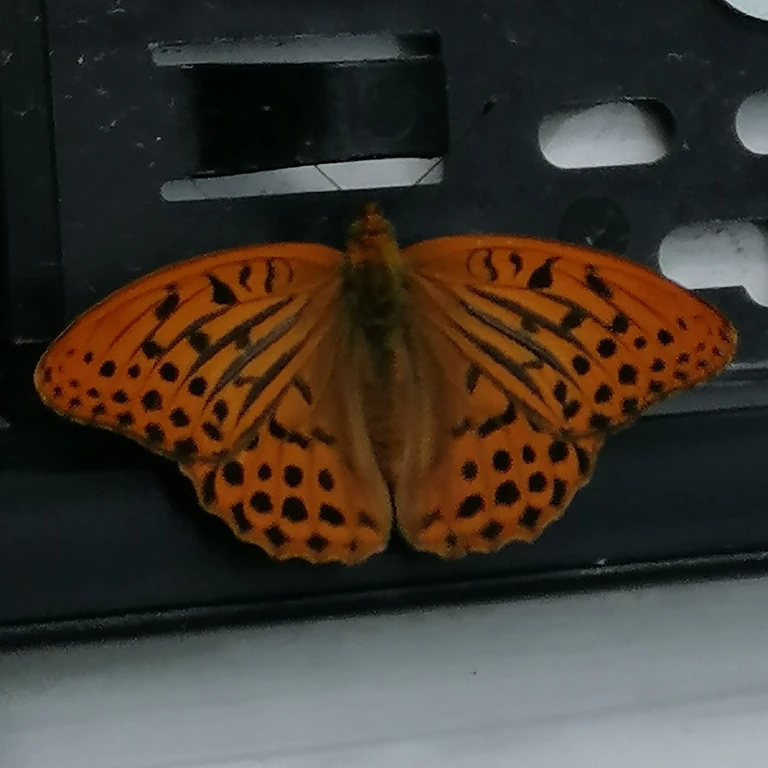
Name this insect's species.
Argynnis paphia
